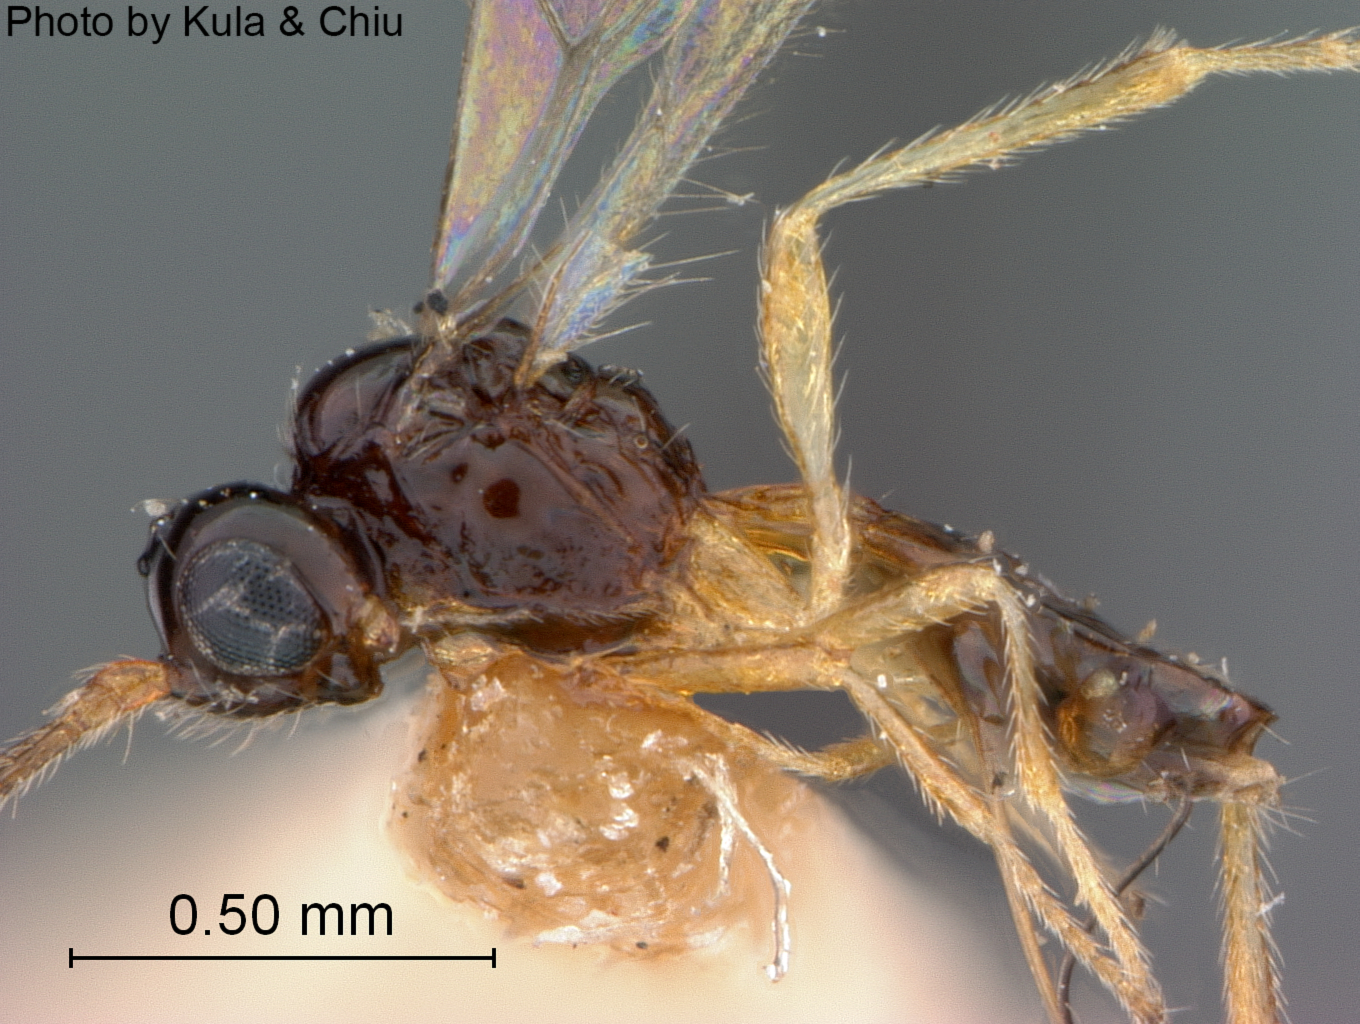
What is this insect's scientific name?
Synaldis cabinica
